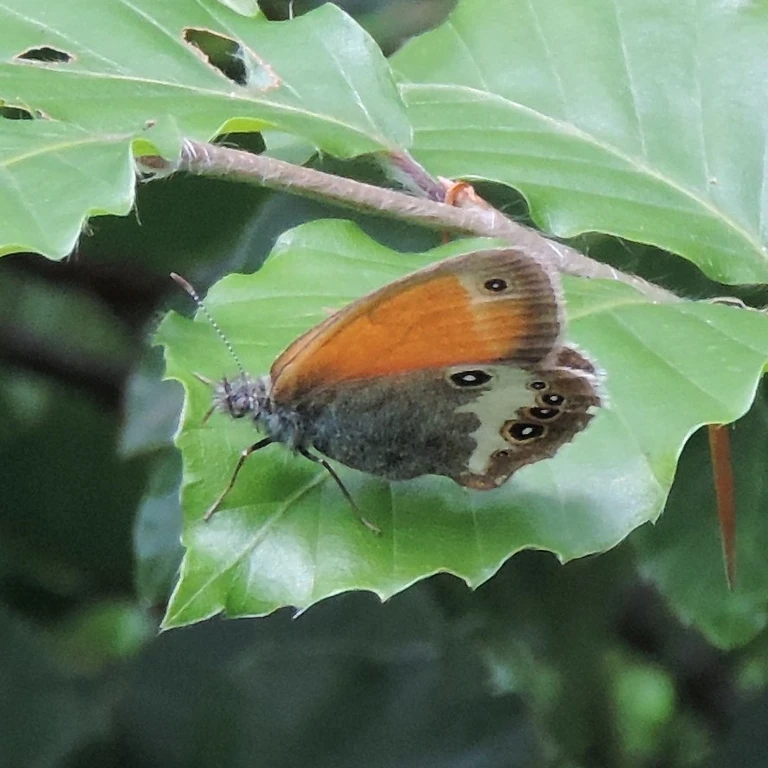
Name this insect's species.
Coenonympha arcania
